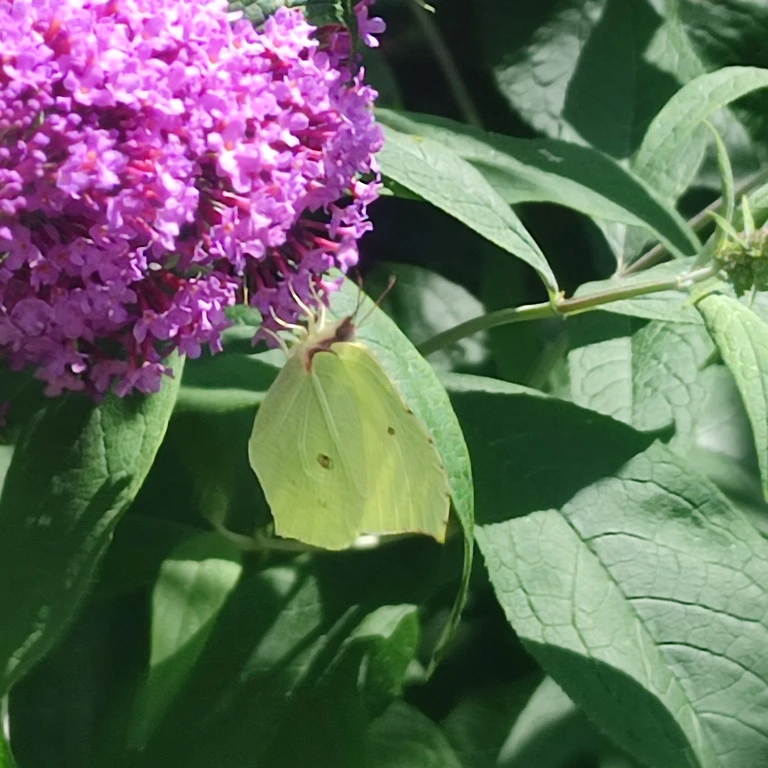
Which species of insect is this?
Gonepteryx rhamni
